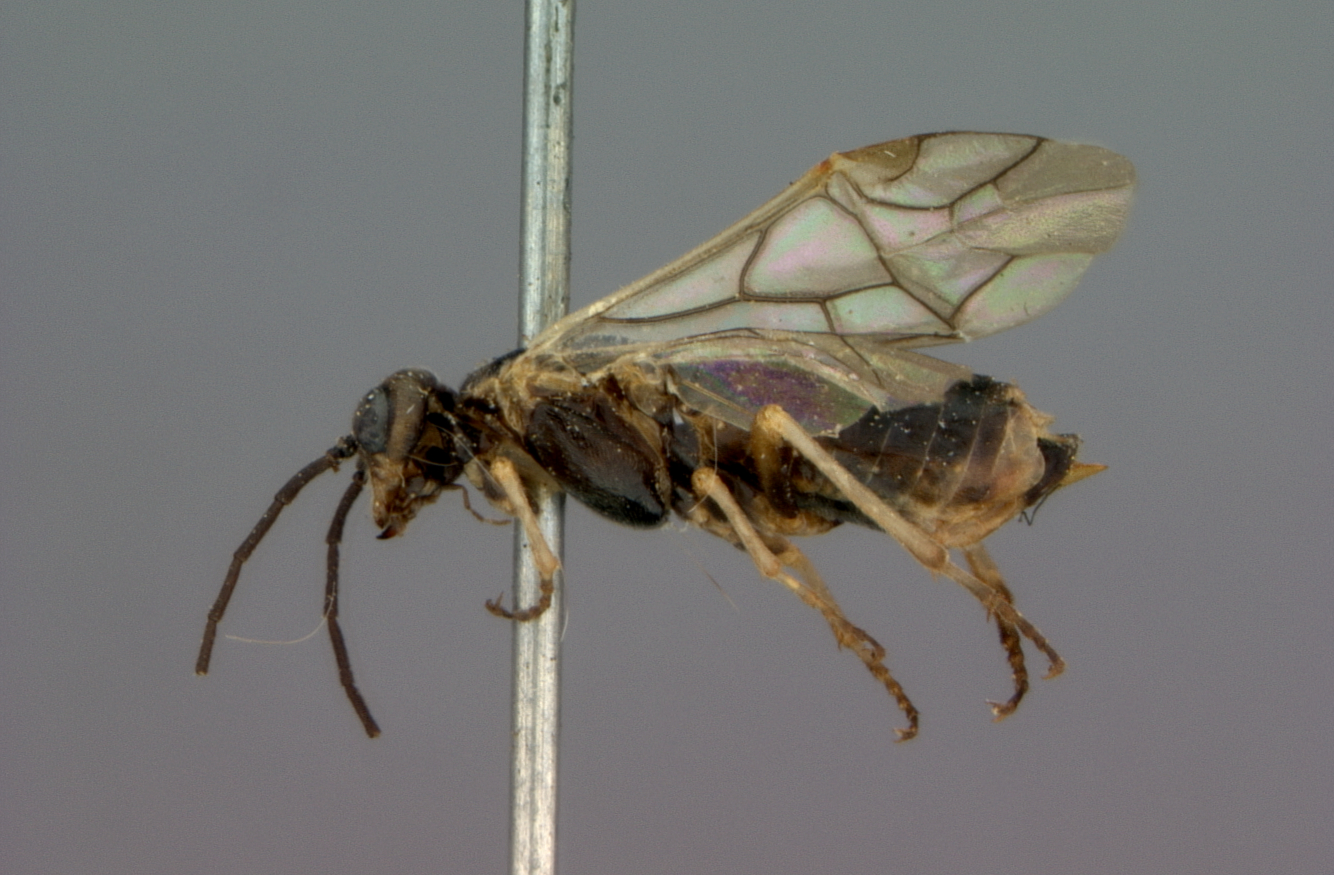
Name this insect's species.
Pachynematus coloradensis
